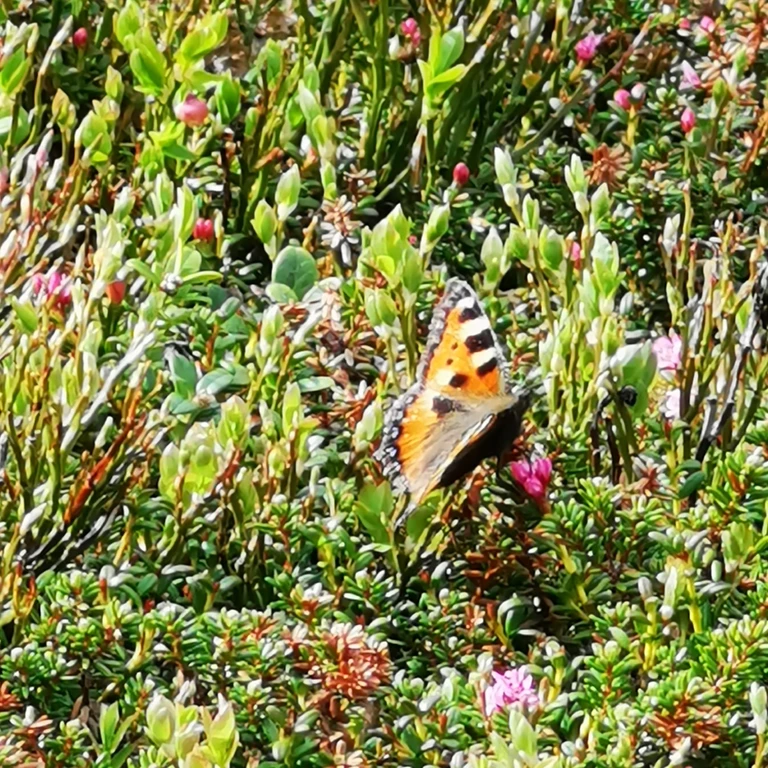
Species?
Aglais urticae
